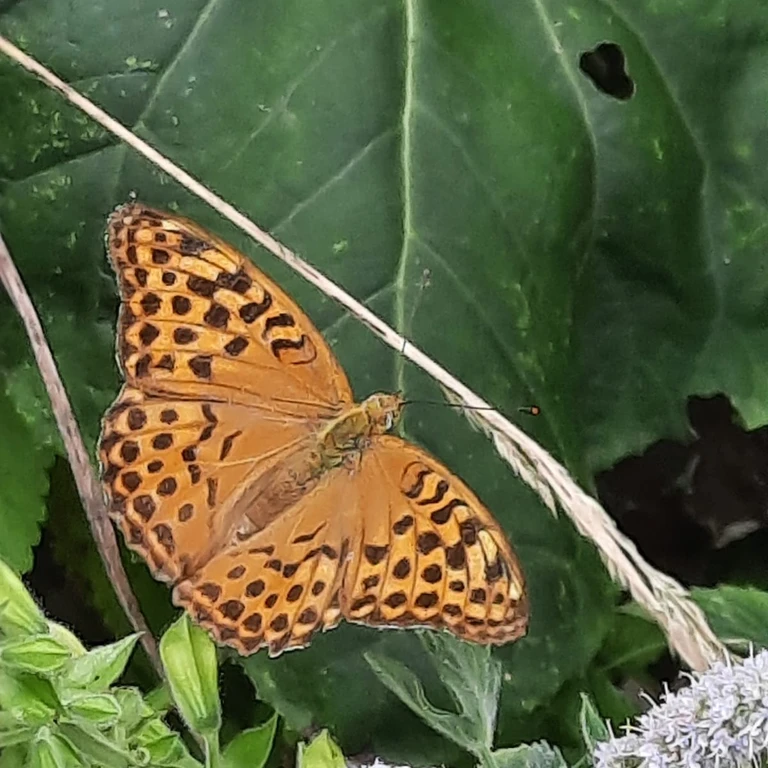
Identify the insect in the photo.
Argynnis paphia
